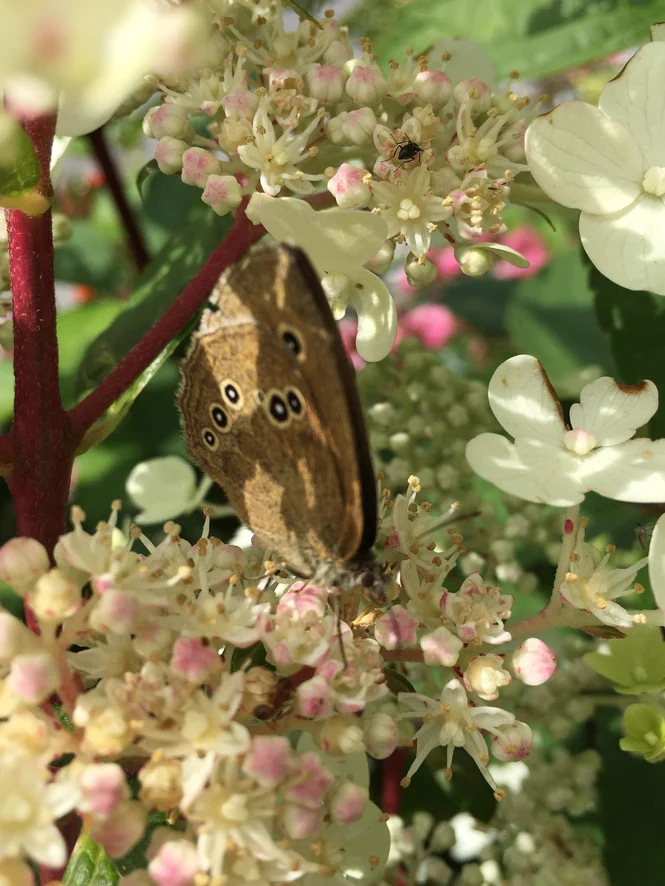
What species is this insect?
Aphantopus hyperantus
